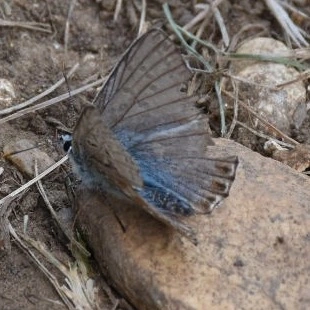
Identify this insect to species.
Lysandra coridon
